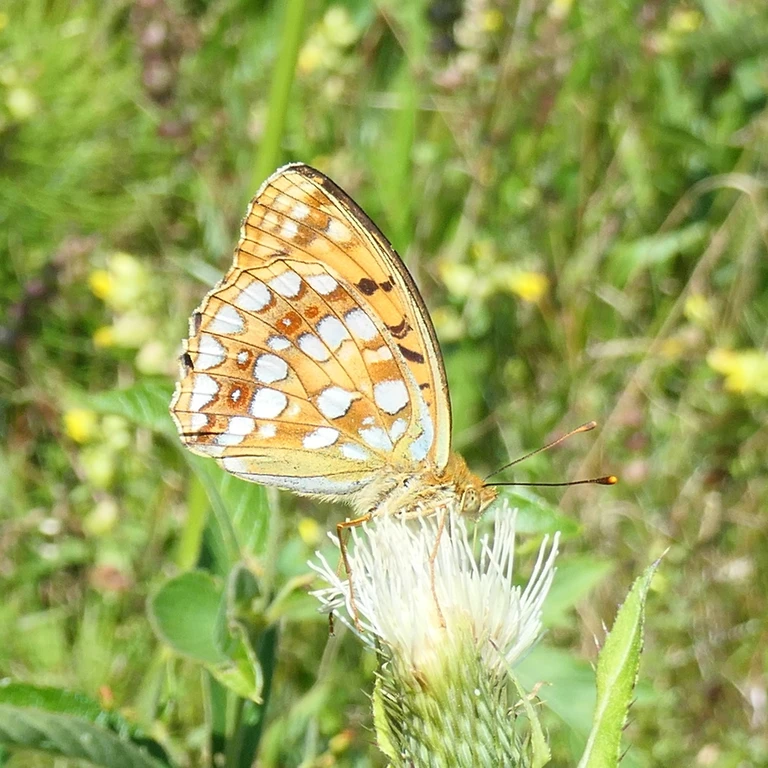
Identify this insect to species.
Fabriciana adippe
